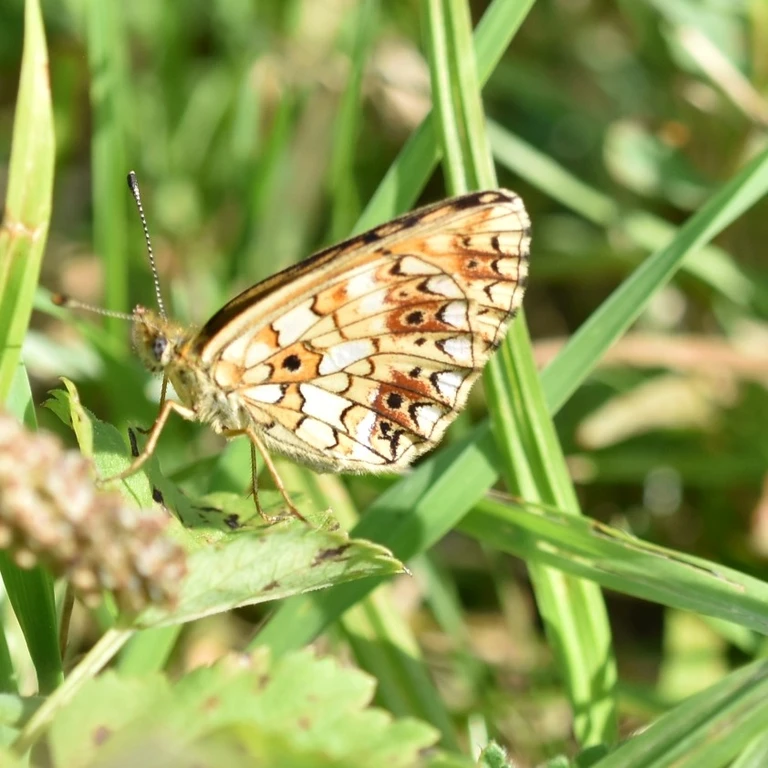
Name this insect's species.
Boloria selene
